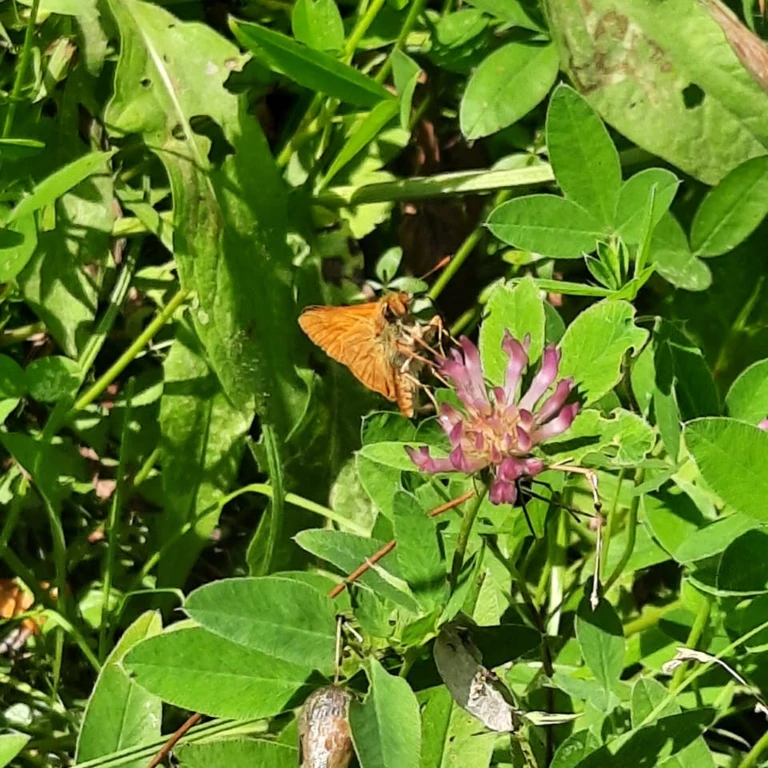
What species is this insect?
Ochlodes sylvanus (also Ochlodes venata)
